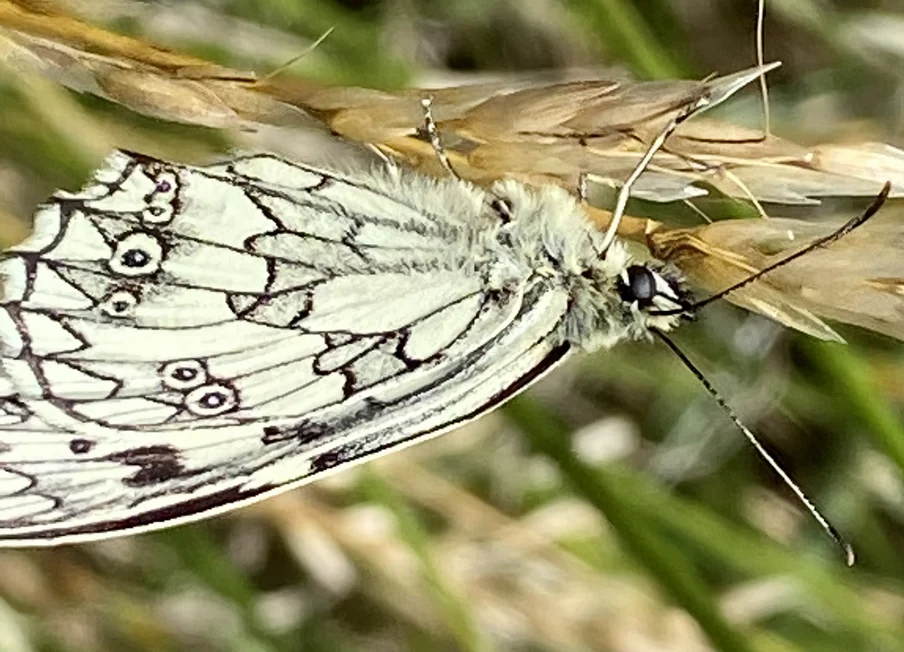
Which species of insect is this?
Melanargia galathea
